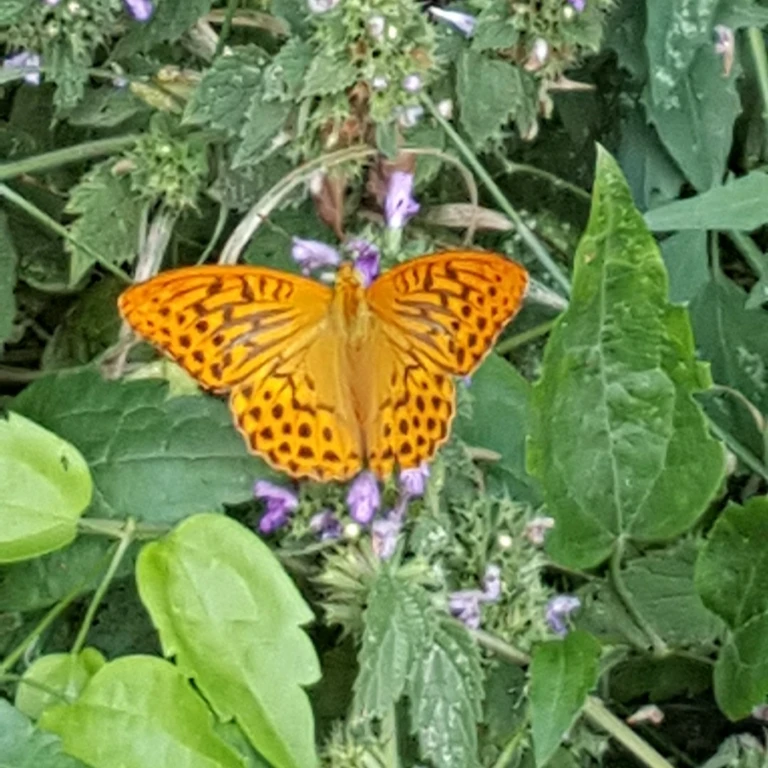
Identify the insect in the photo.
Argynnis paphia
